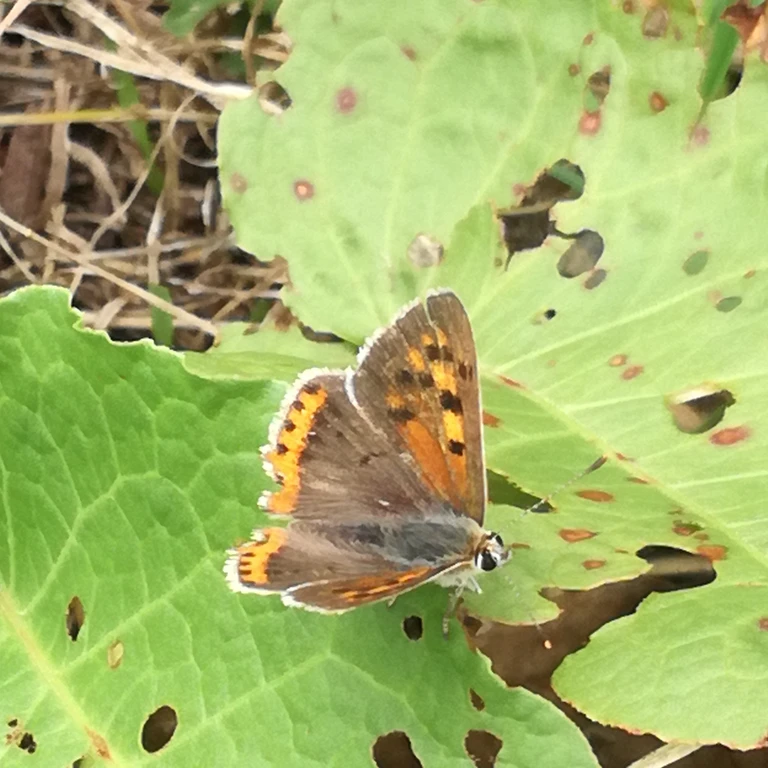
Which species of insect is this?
Lycaena phlaeas
